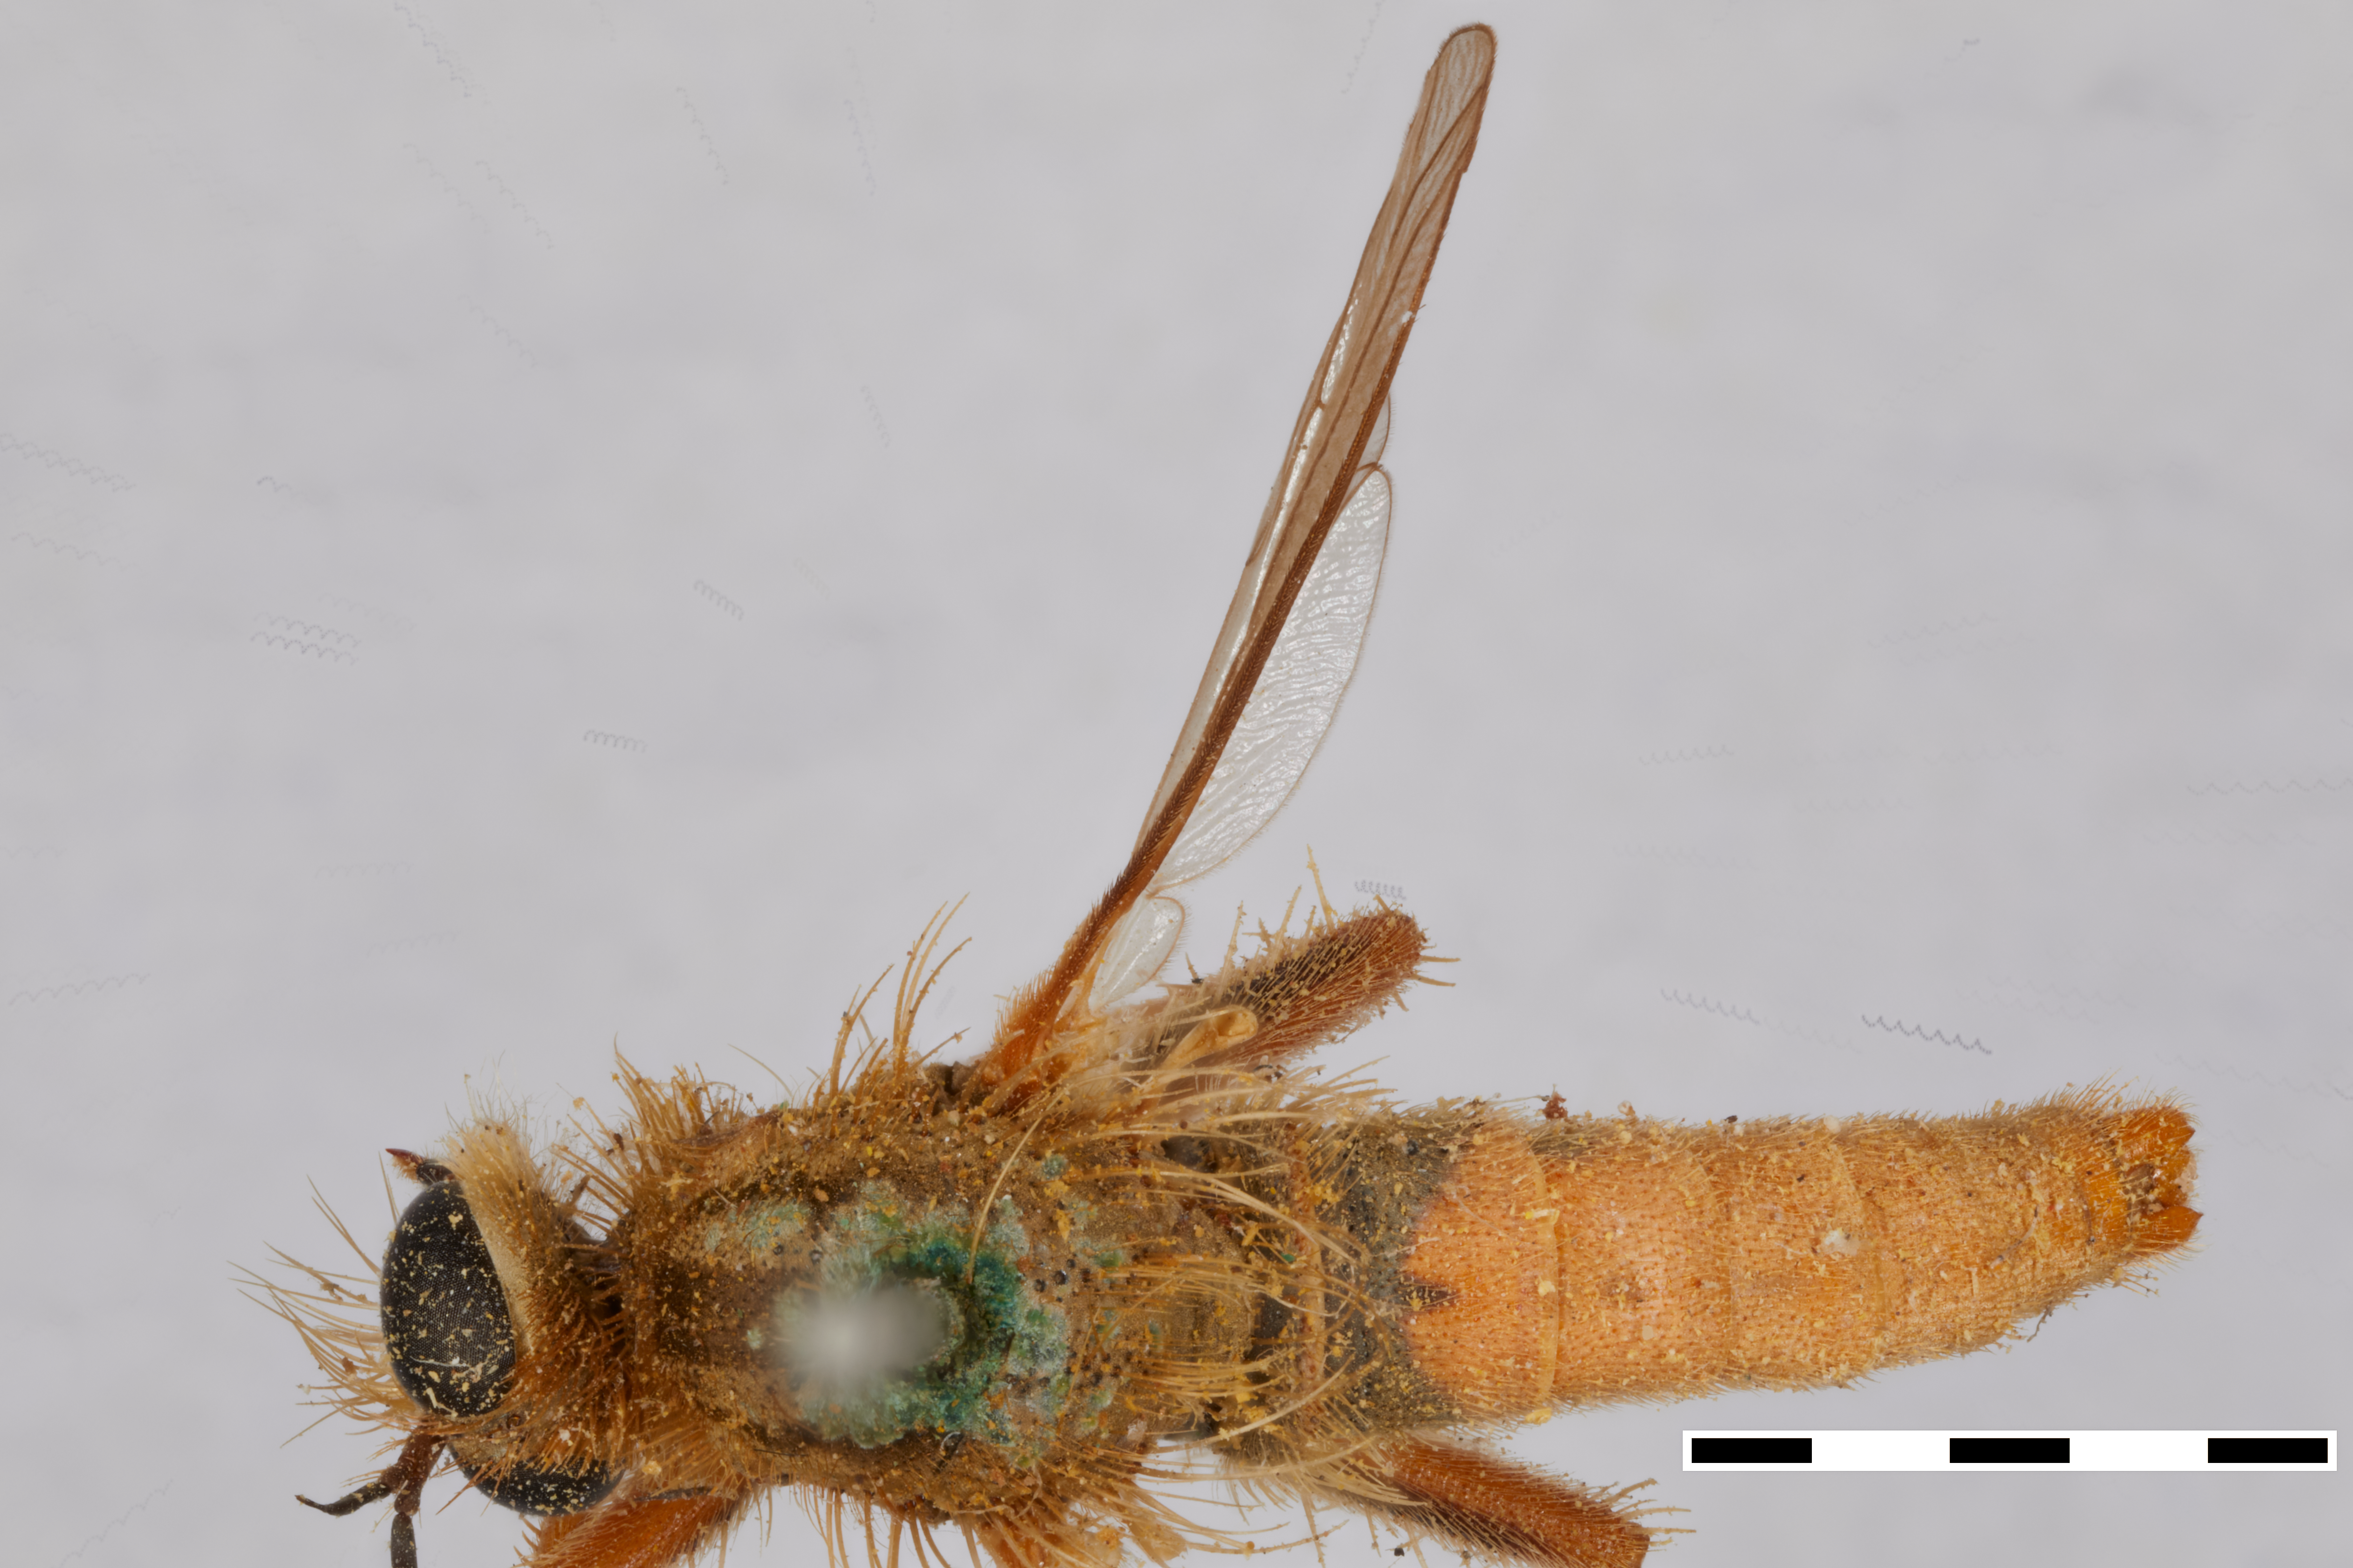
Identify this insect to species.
Stenopogon galbinus
